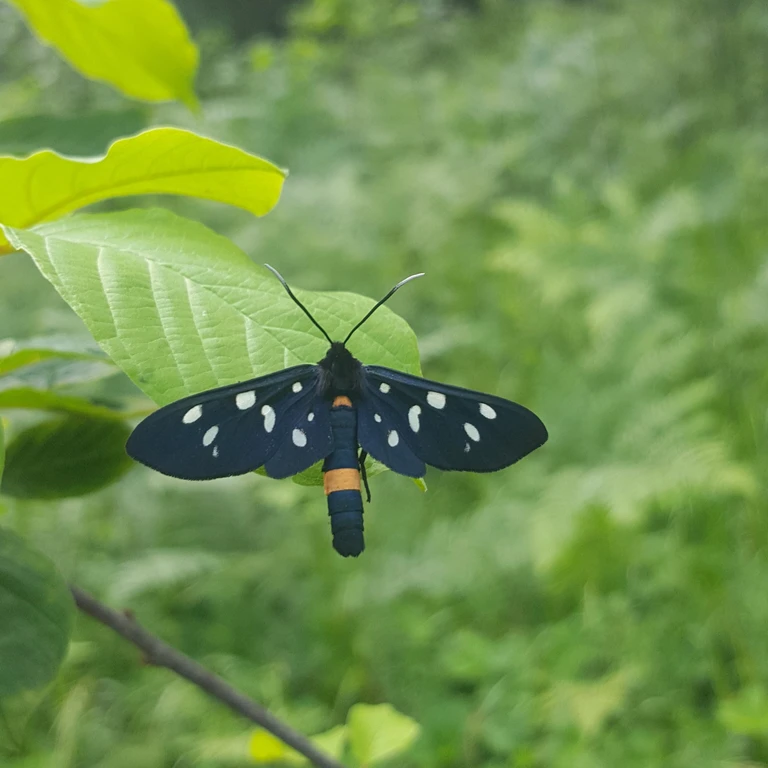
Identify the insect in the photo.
Amata phegea
